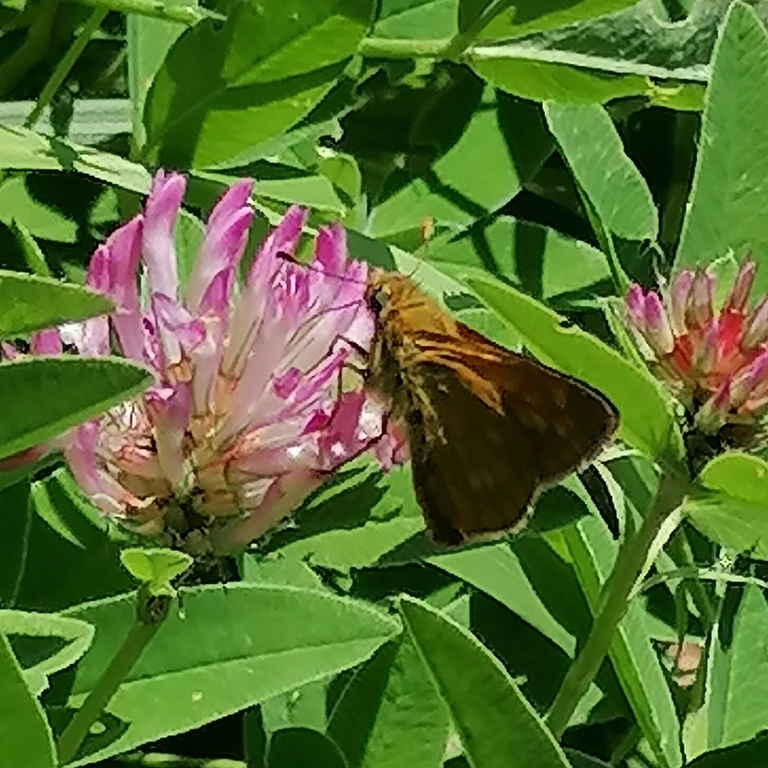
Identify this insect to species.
Ochlodes sylvanus (also Ochlodes venata)
